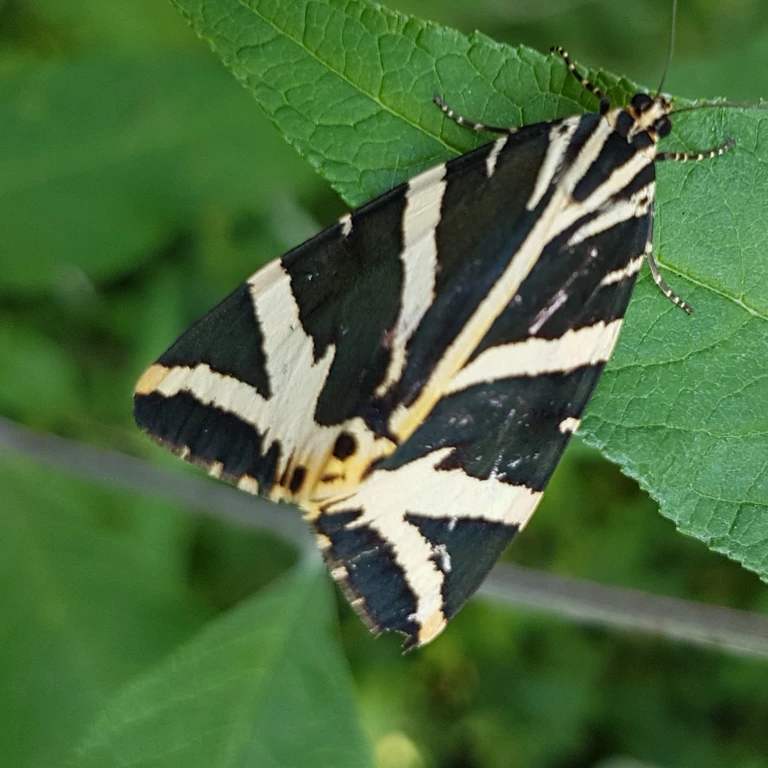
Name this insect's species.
Euplagia quadripunctaria
